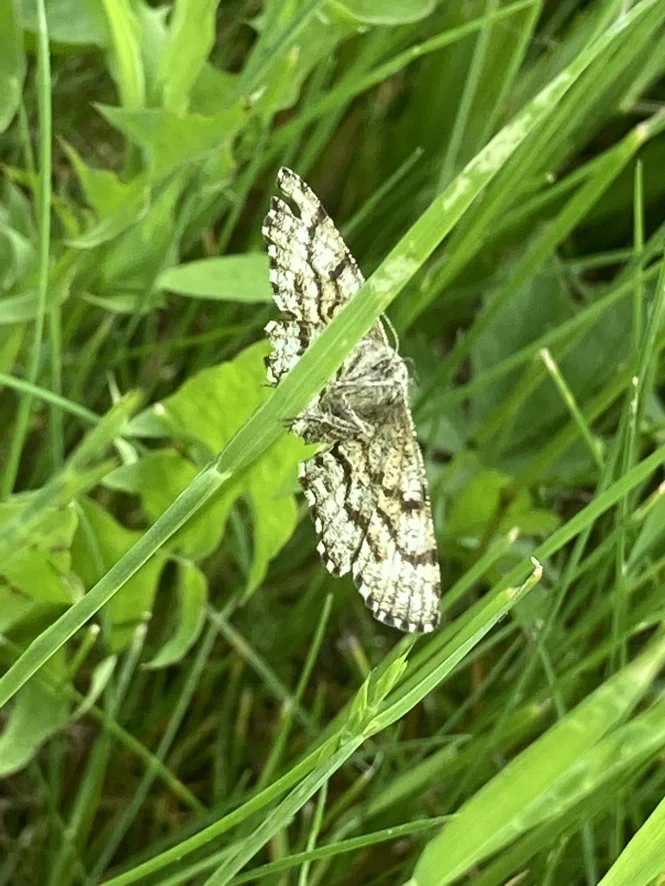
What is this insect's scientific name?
Ematurga atomaria
